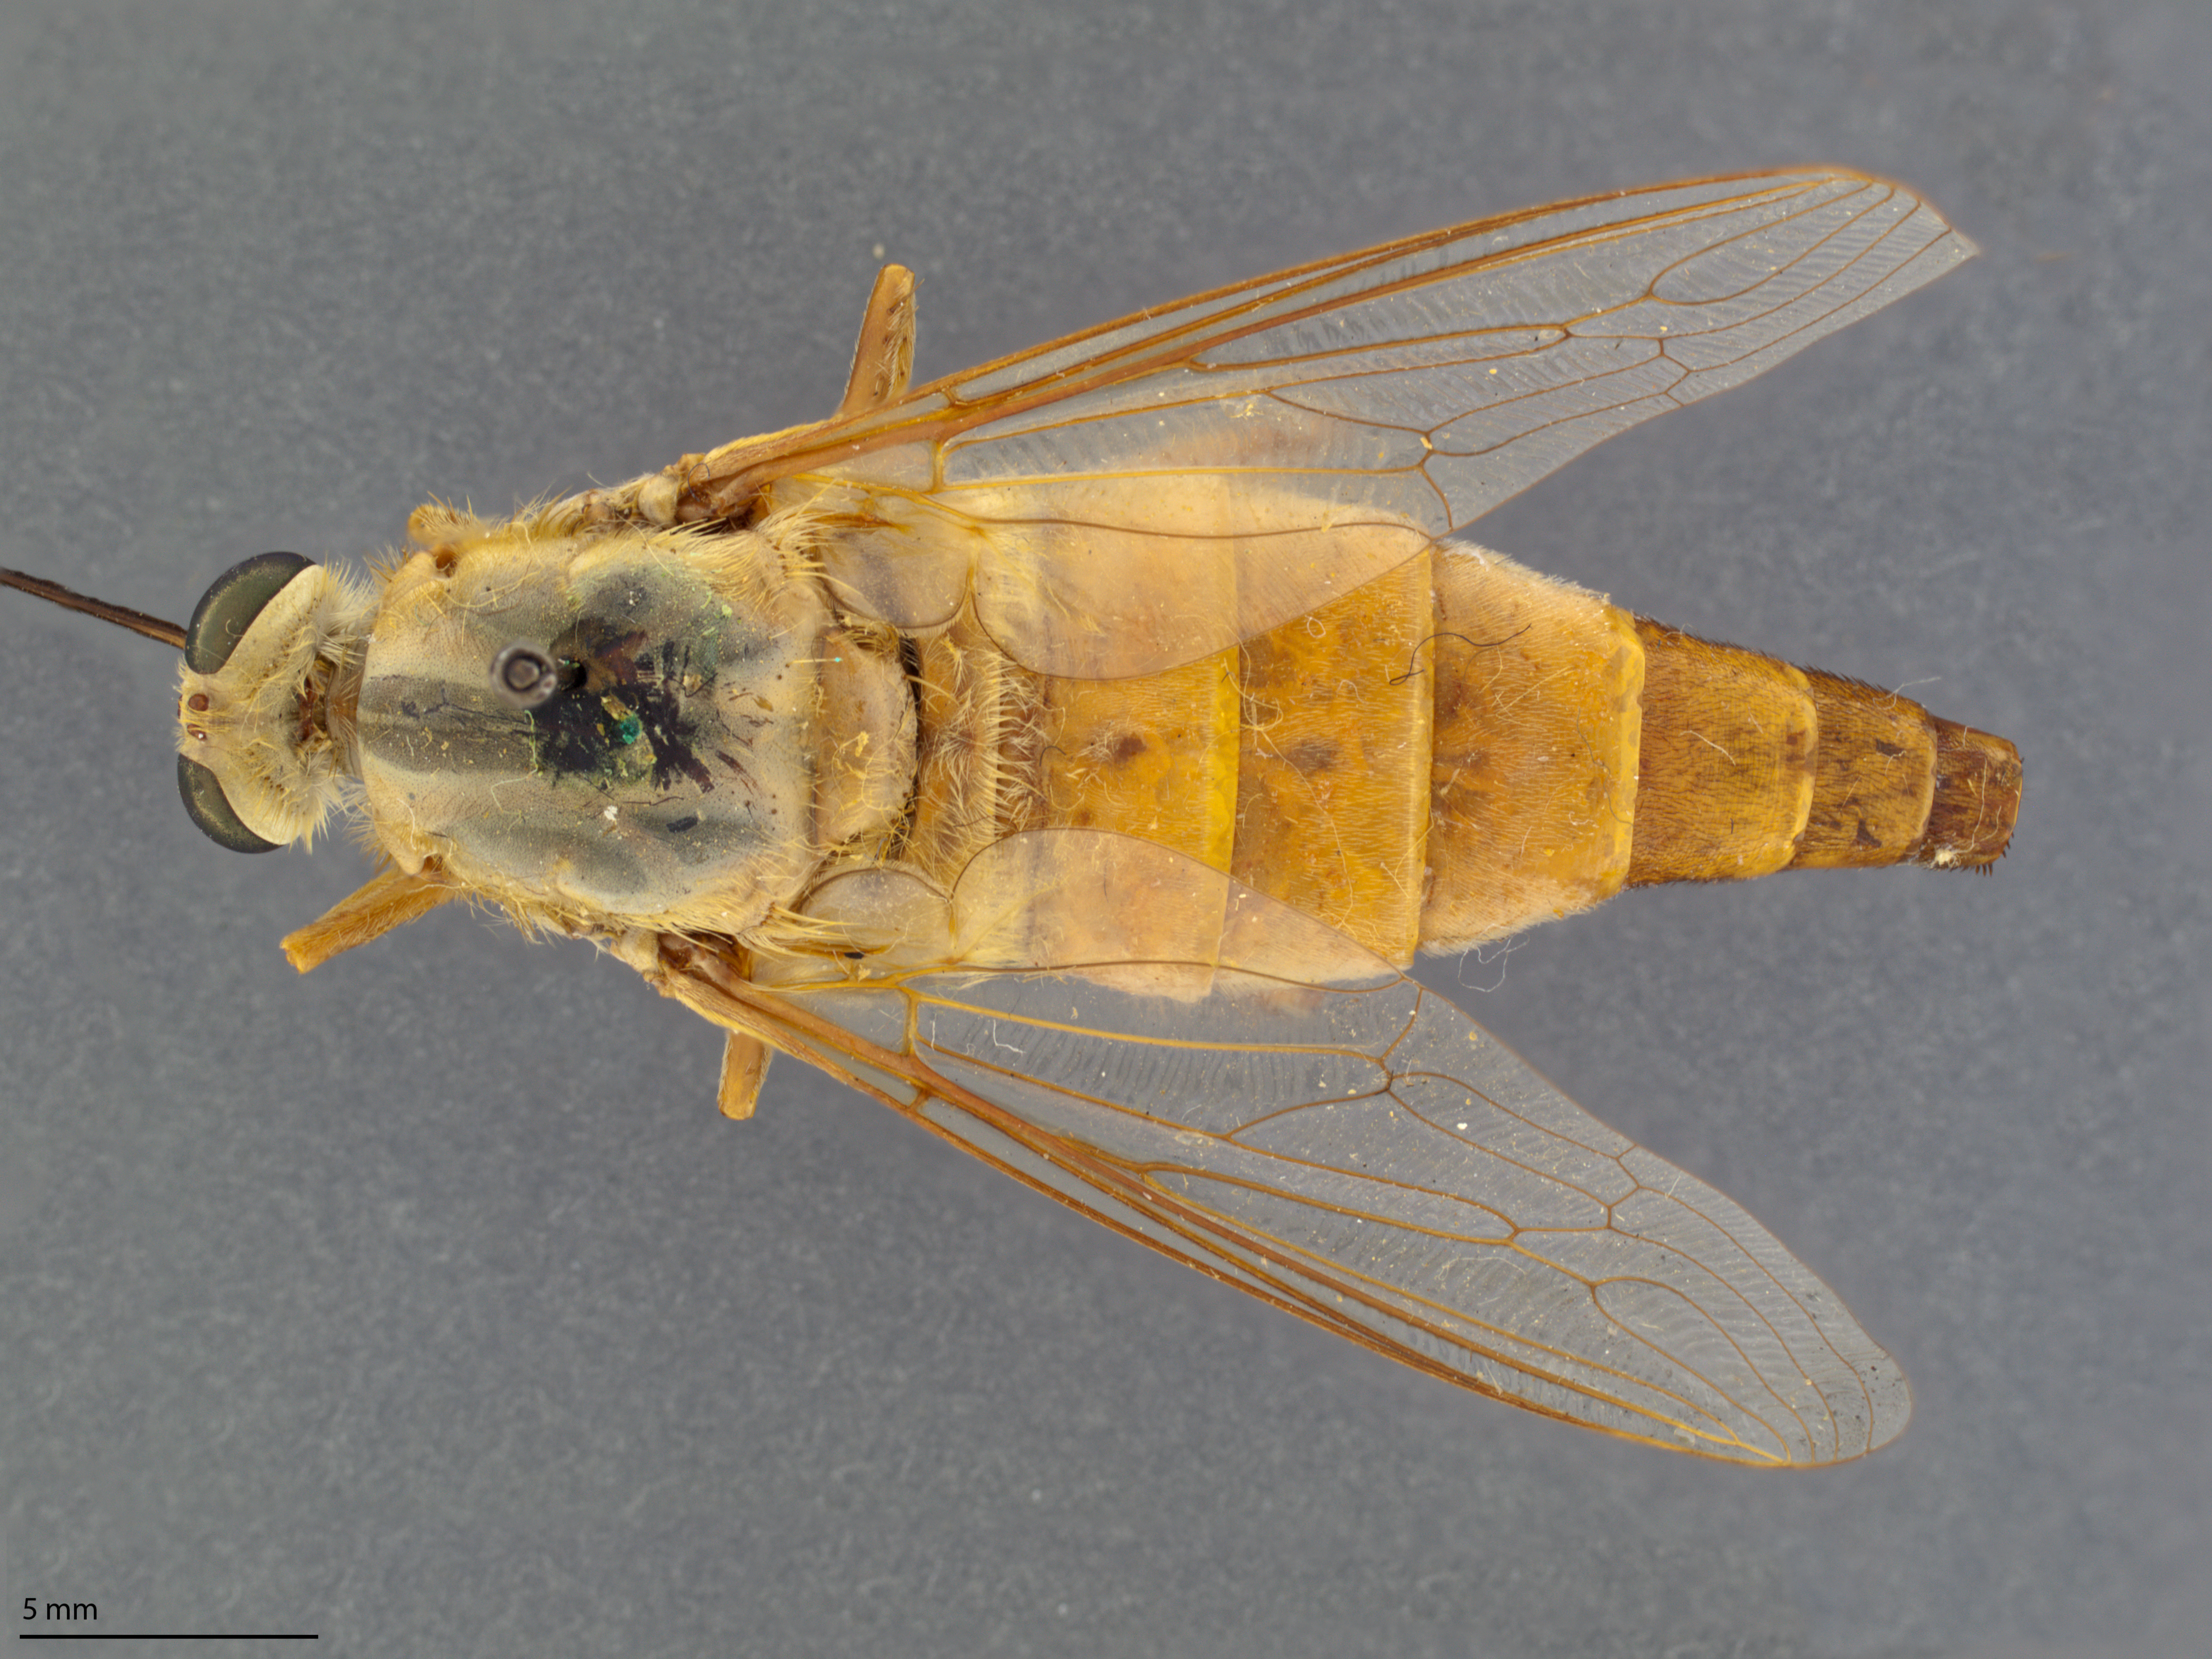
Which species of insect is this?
Apomidas trochilus
